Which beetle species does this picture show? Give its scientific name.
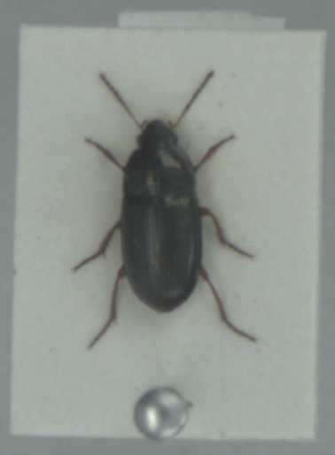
Amara lucida
